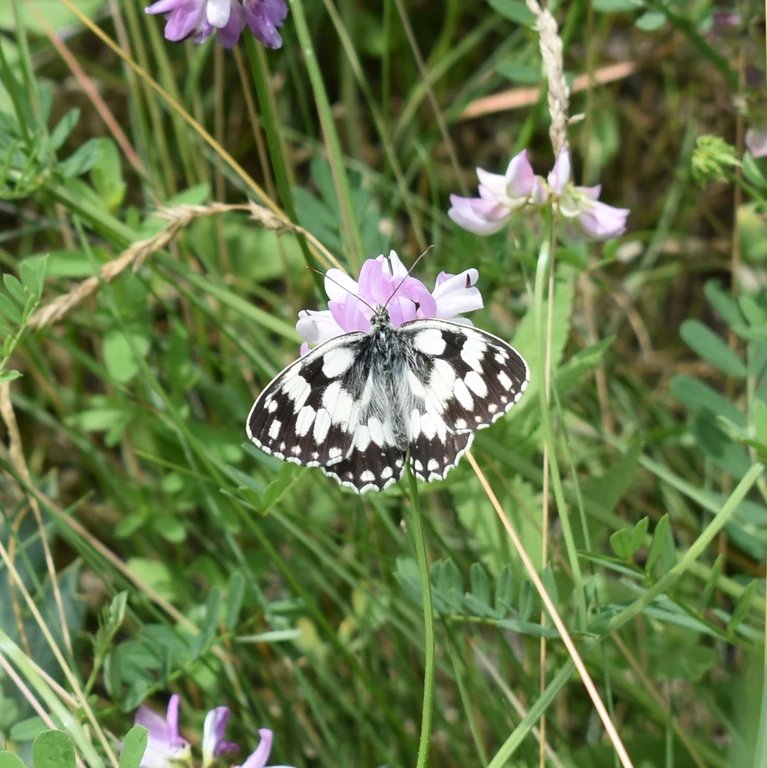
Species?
Melanargia galathea
